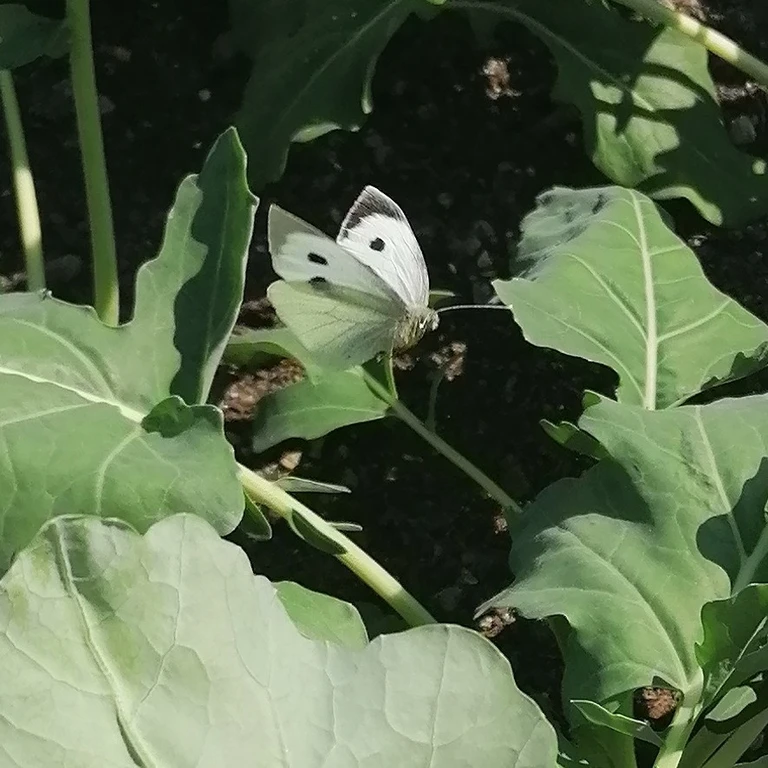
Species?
Pieris brassicae
